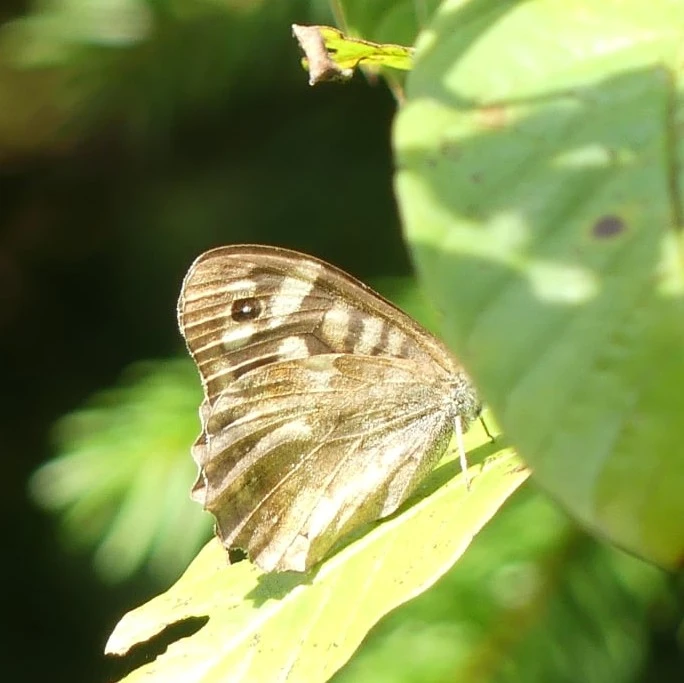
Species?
Pararge aegeria
